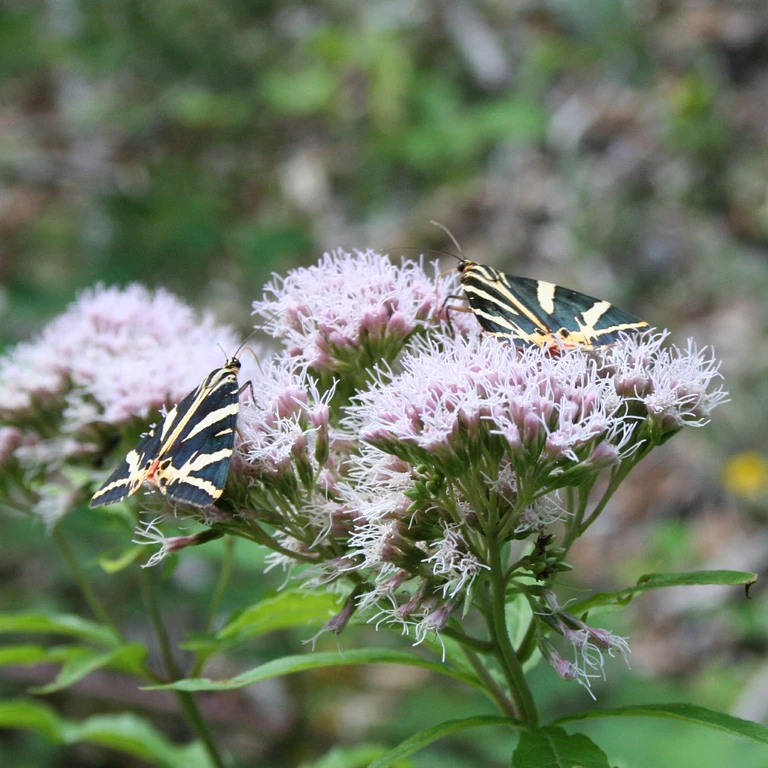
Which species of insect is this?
Euplagia quadripunctaria
